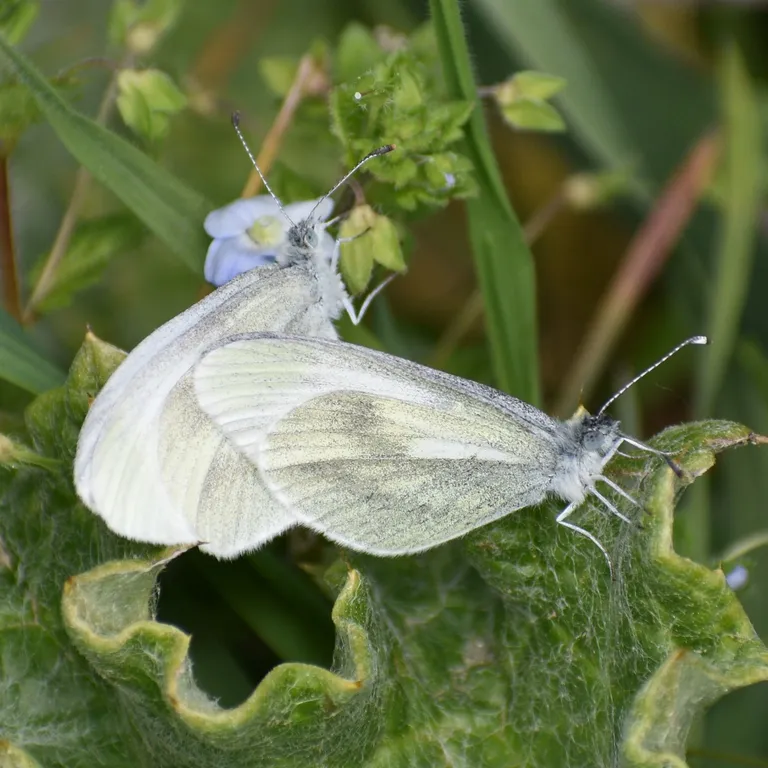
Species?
Leptidea sinapis/juvernica
